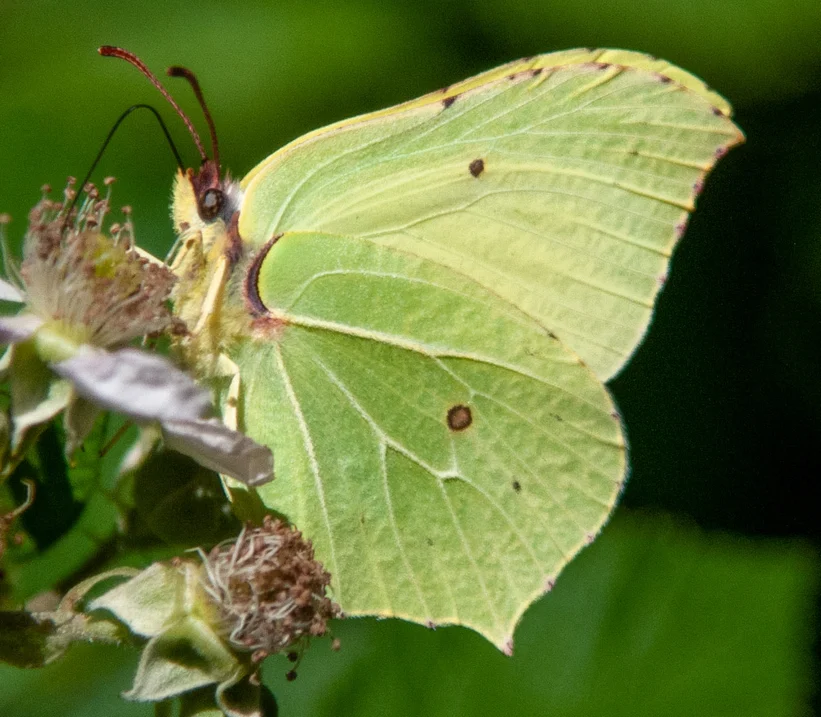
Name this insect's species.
Gonepteryx rhamni
